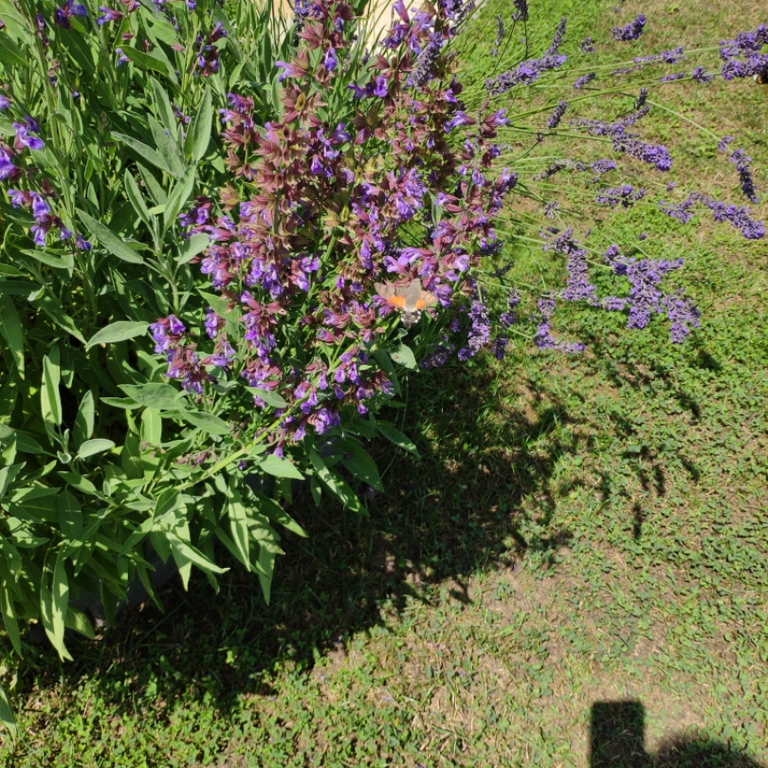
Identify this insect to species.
Macroglossum stellatarum
